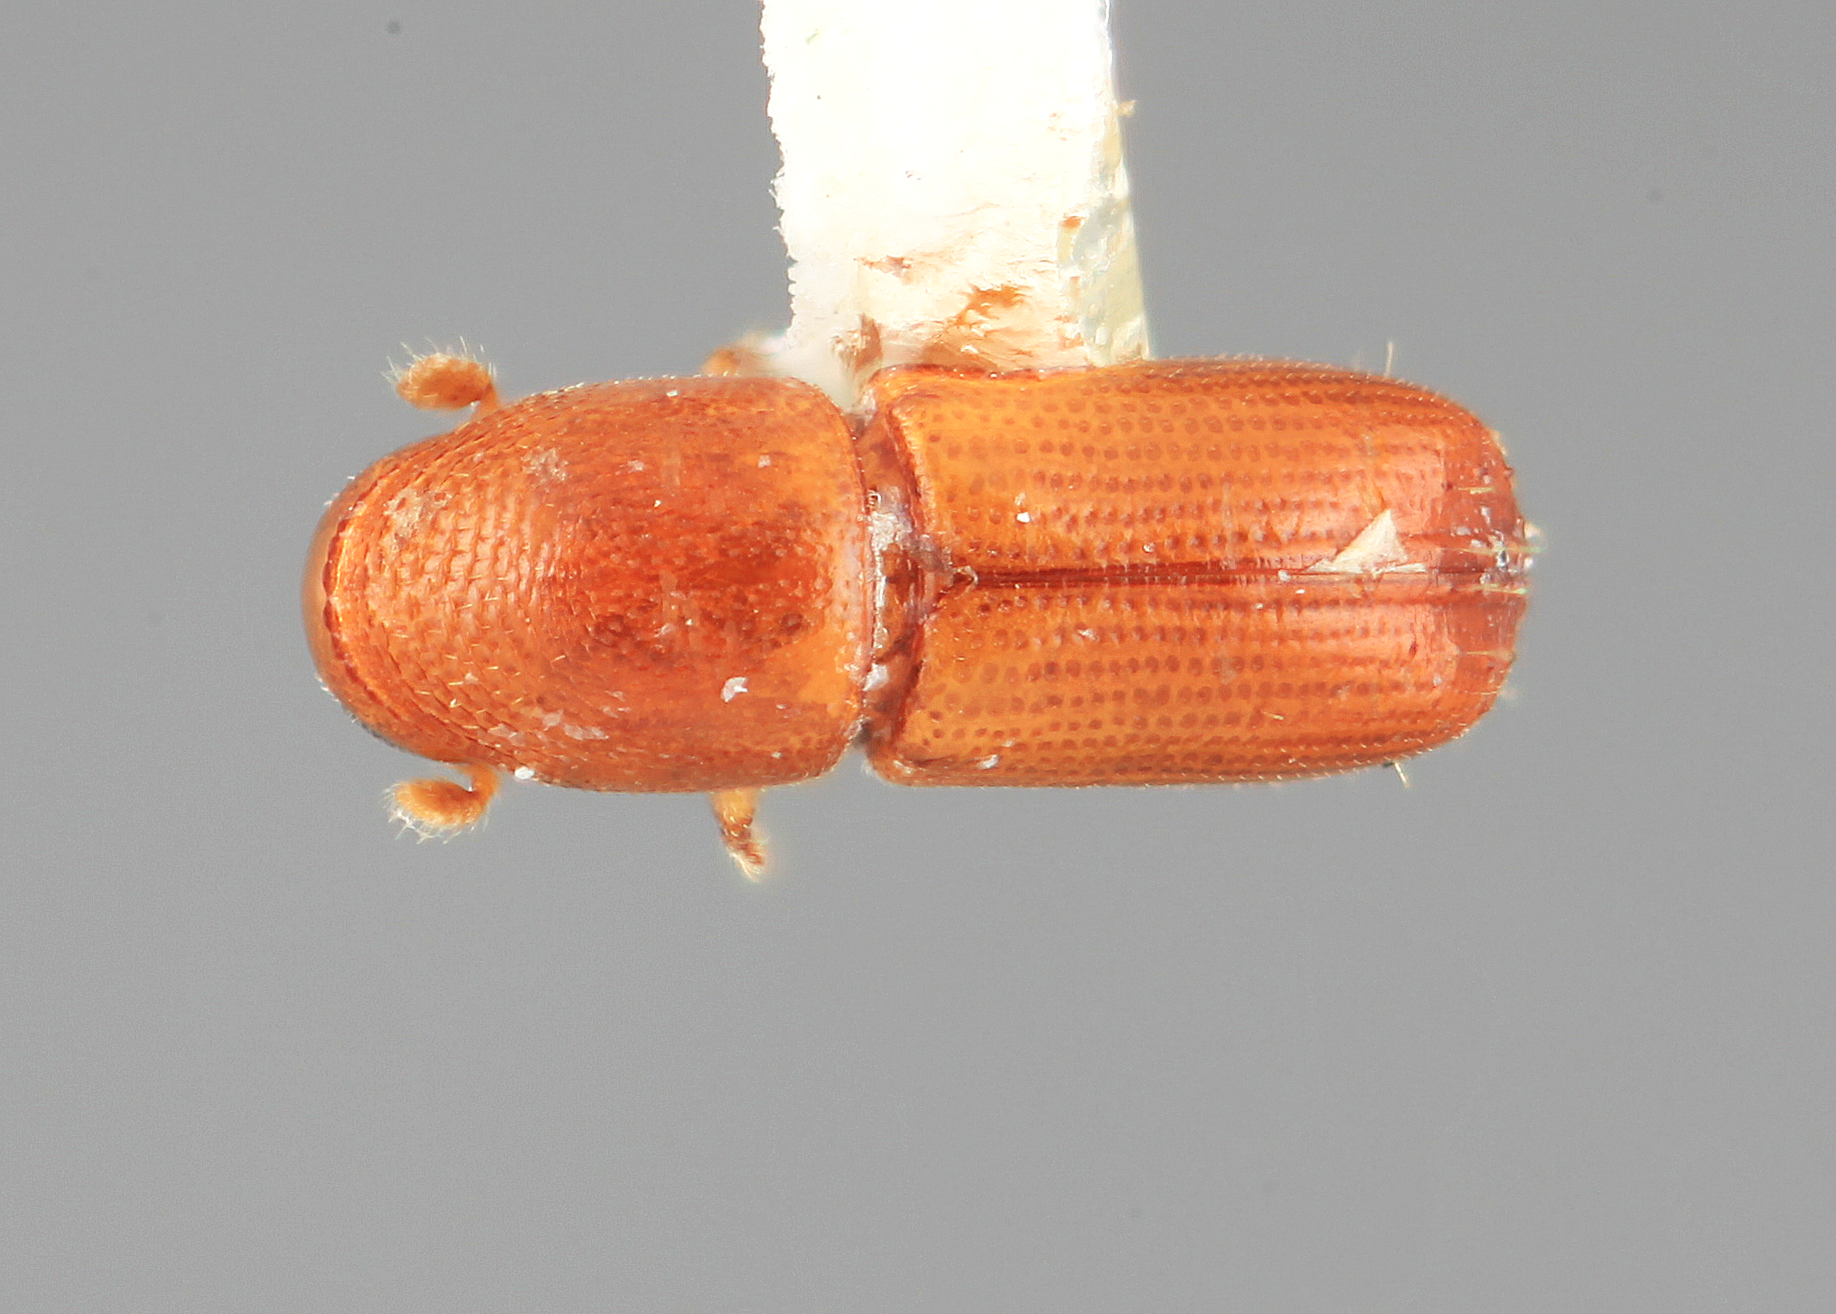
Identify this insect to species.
Pityophthorus icicae
